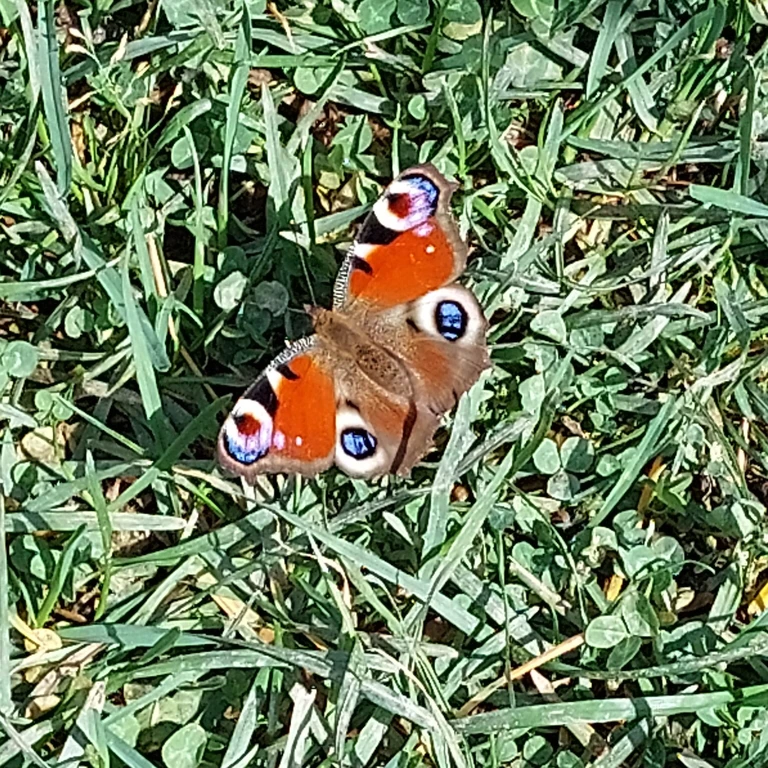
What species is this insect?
Aglais io
